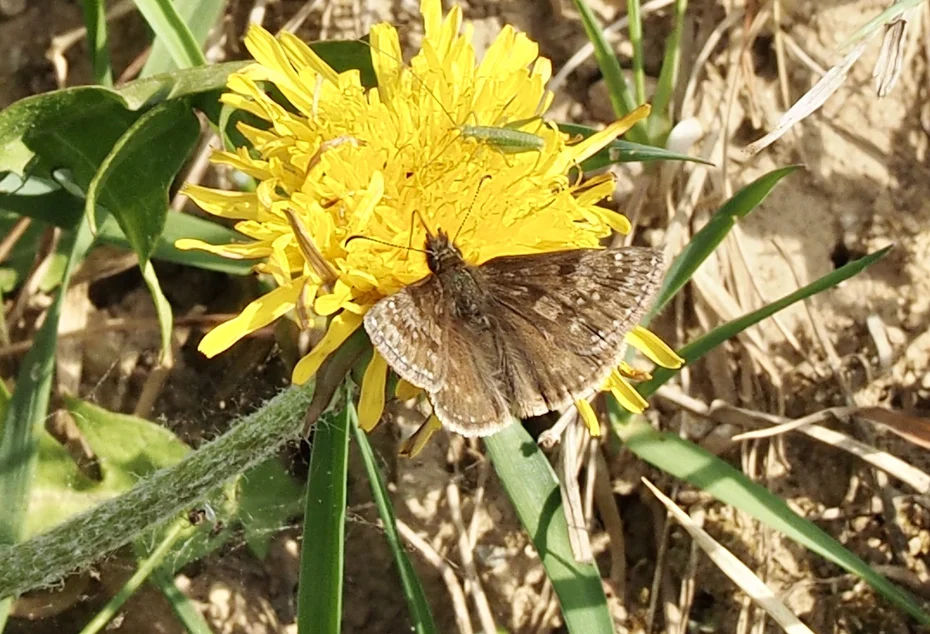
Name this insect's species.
Erynnis tages
